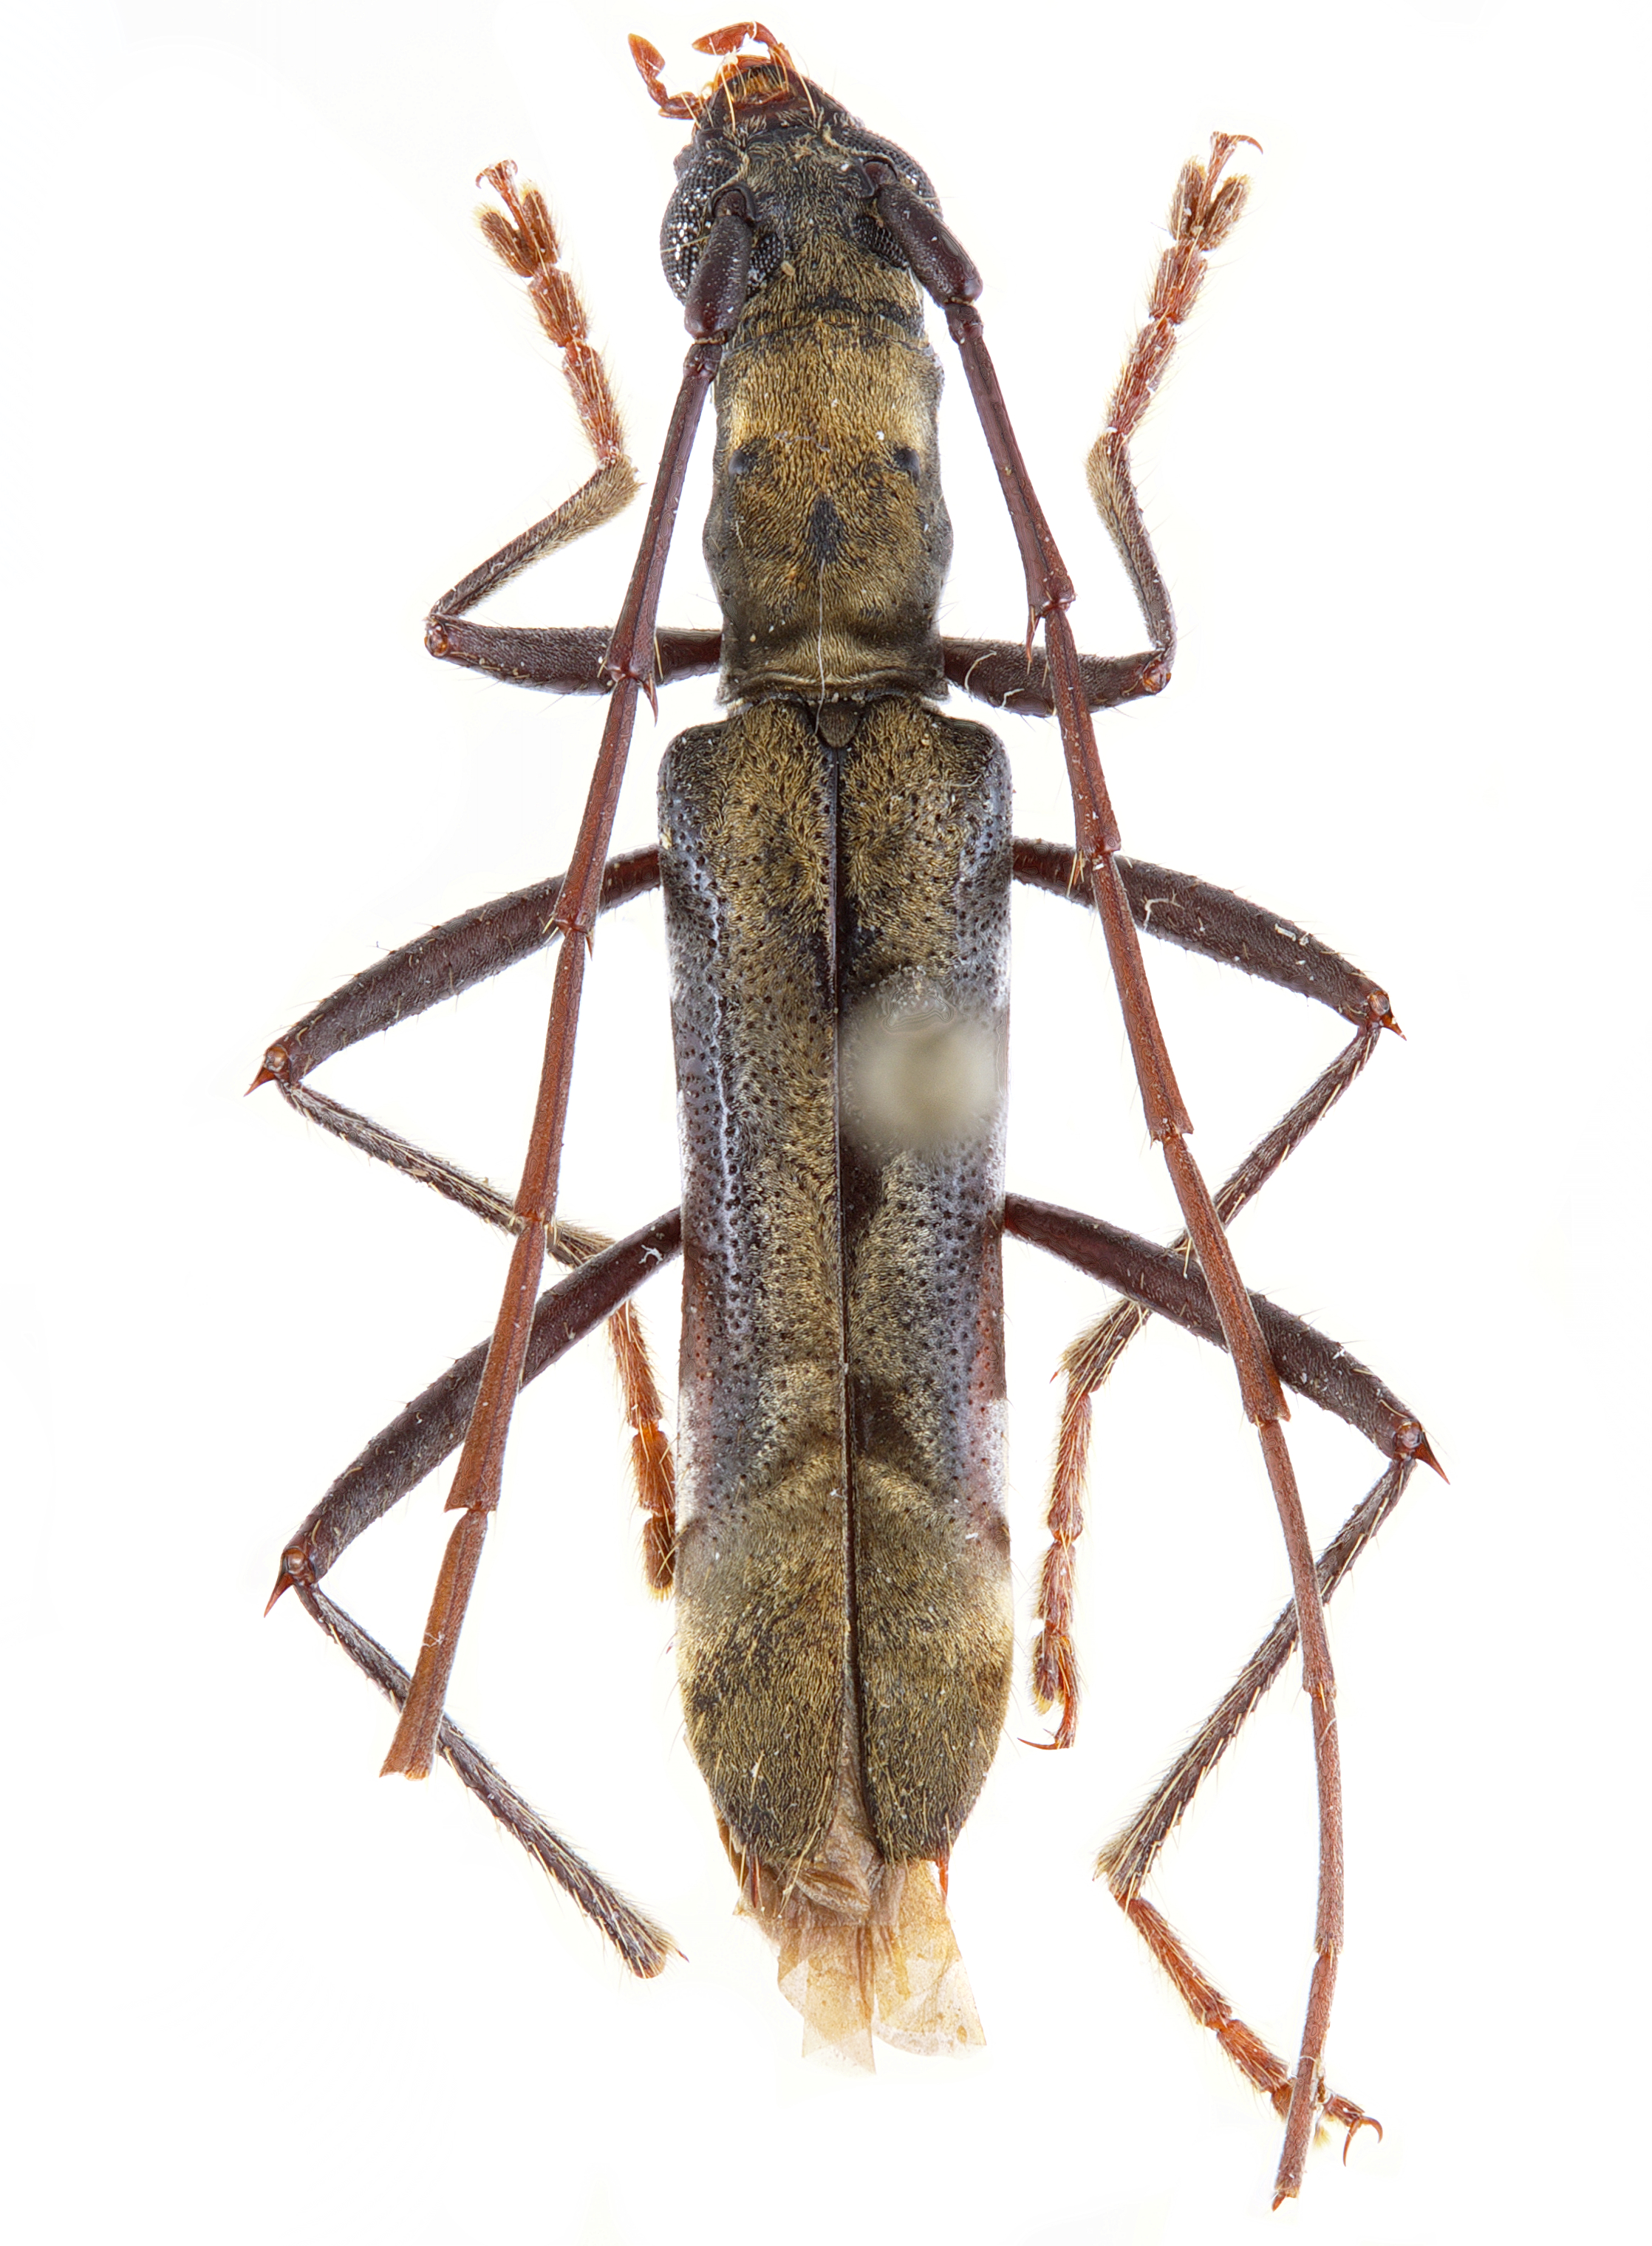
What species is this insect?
Appula melancholica
